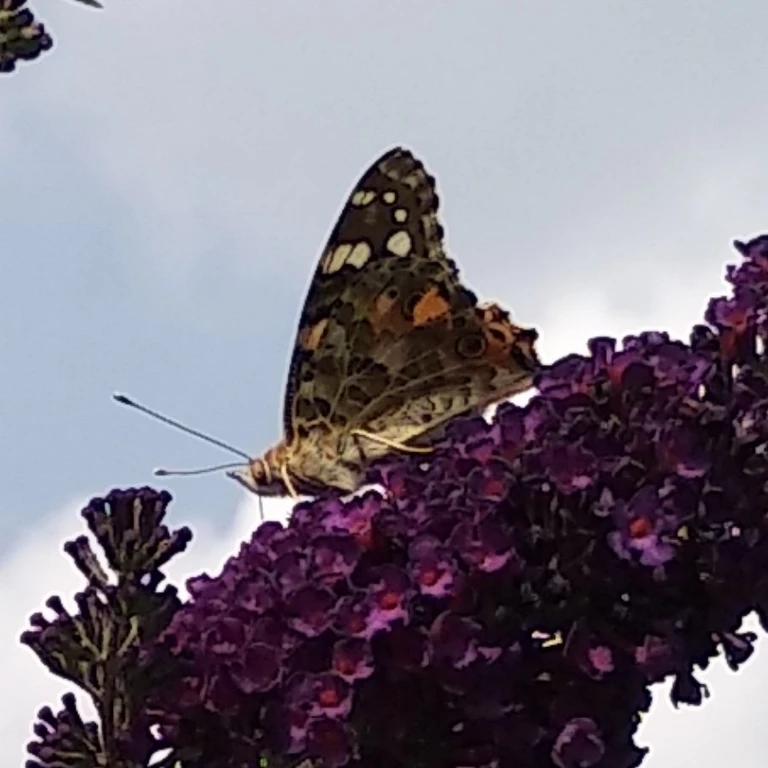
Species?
Vanessa cardui
